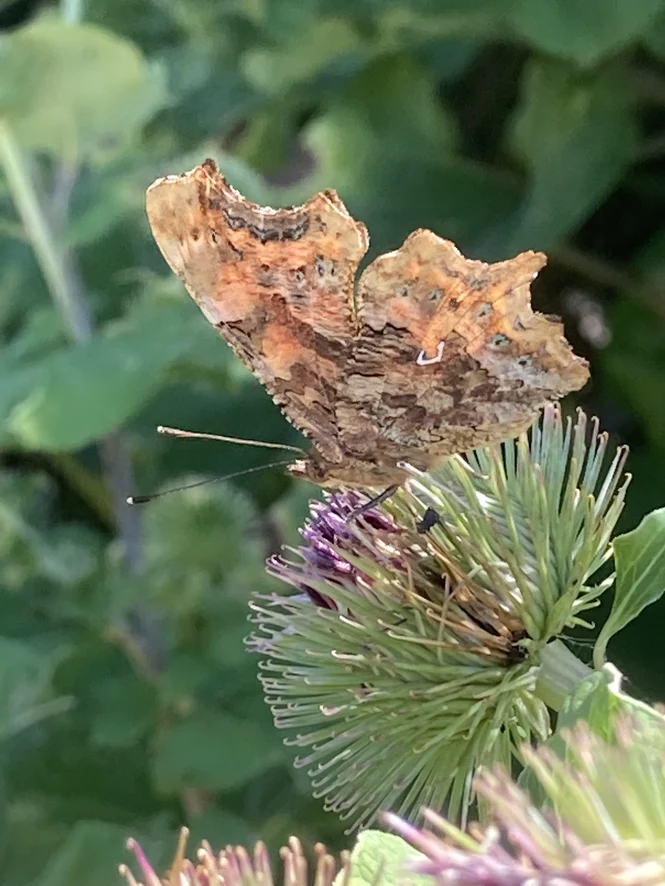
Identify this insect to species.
Polygonia c-album
